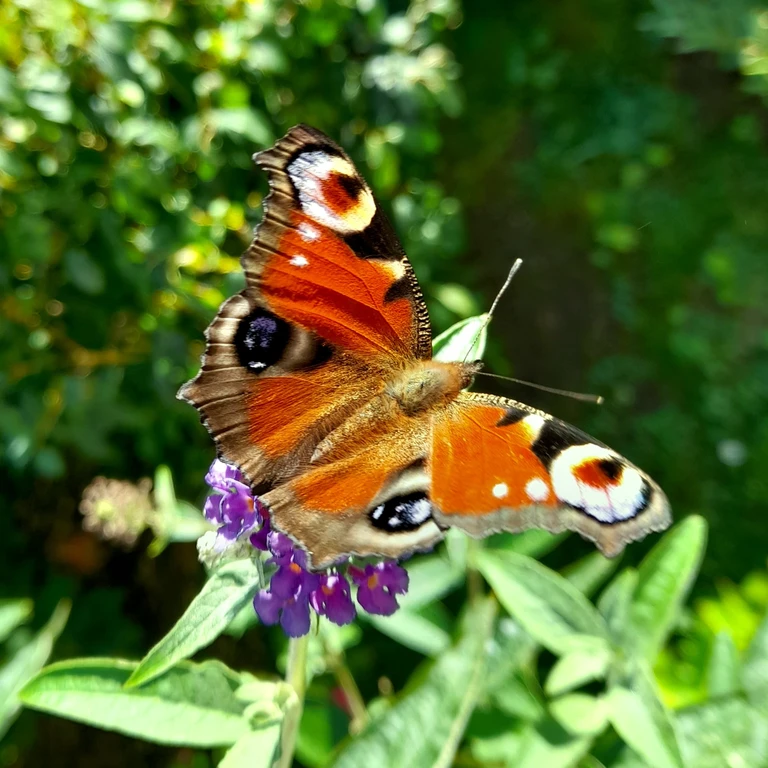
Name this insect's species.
Aglais io
